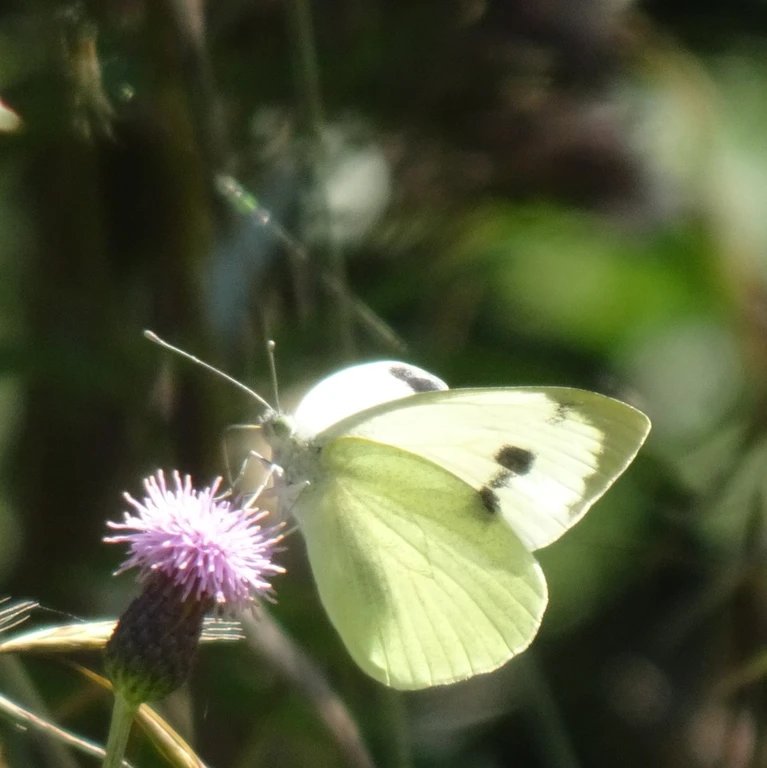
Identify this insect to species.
Pieris brassicae
